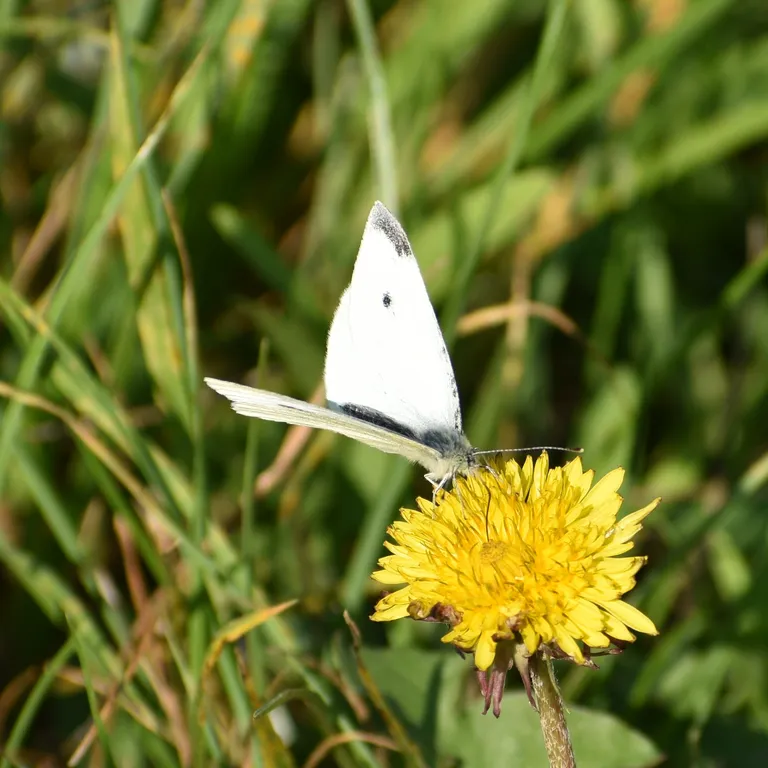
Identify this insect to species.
Pieris rapae
